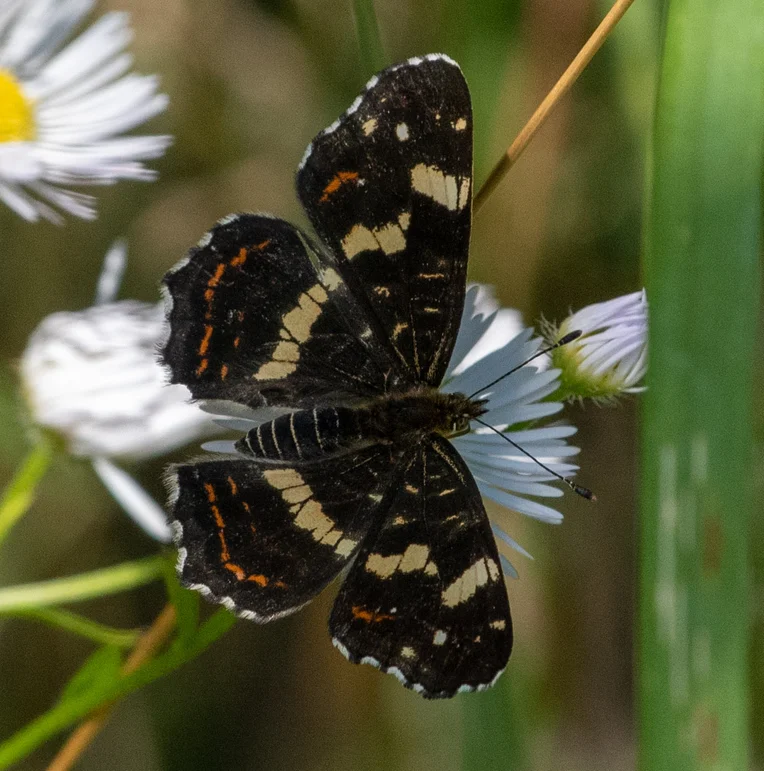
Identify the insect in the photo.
Araschnia levana
